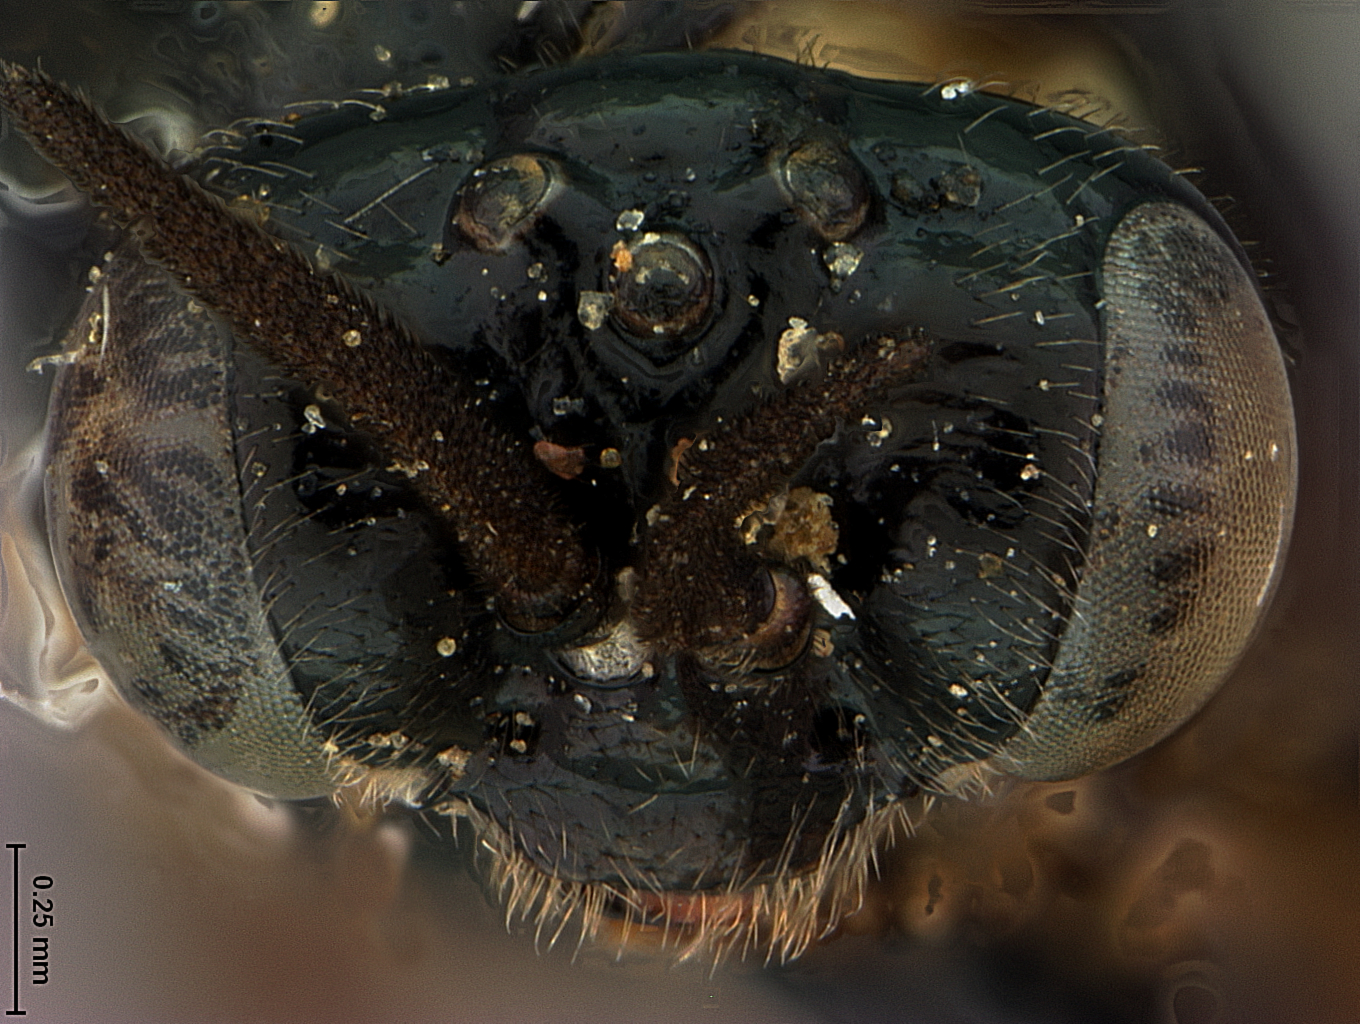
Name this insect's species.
Sphacophilus memmonius
